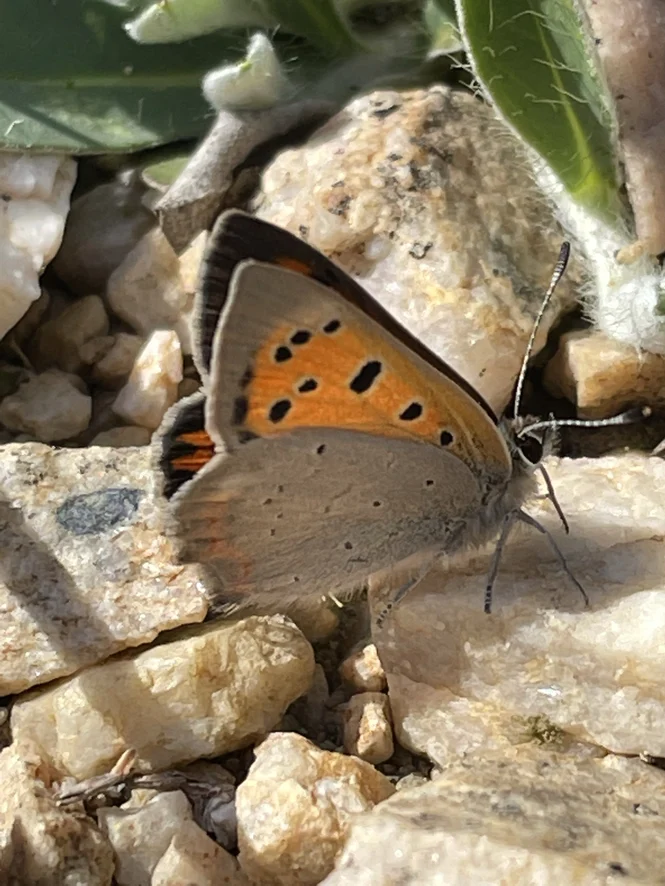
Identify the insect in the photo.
Lycaena phlaeas
